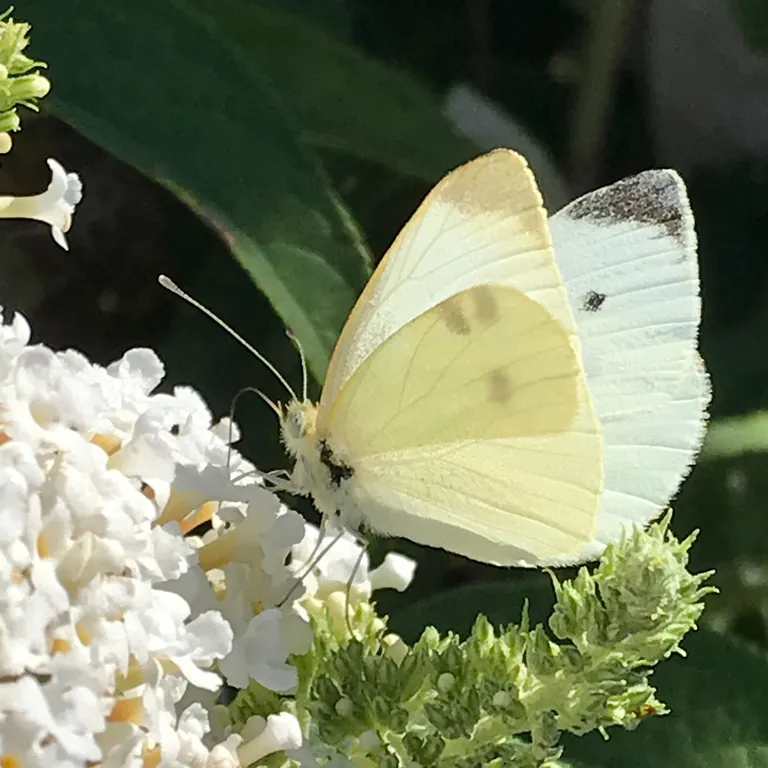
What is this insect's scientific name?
Pieris rapae
